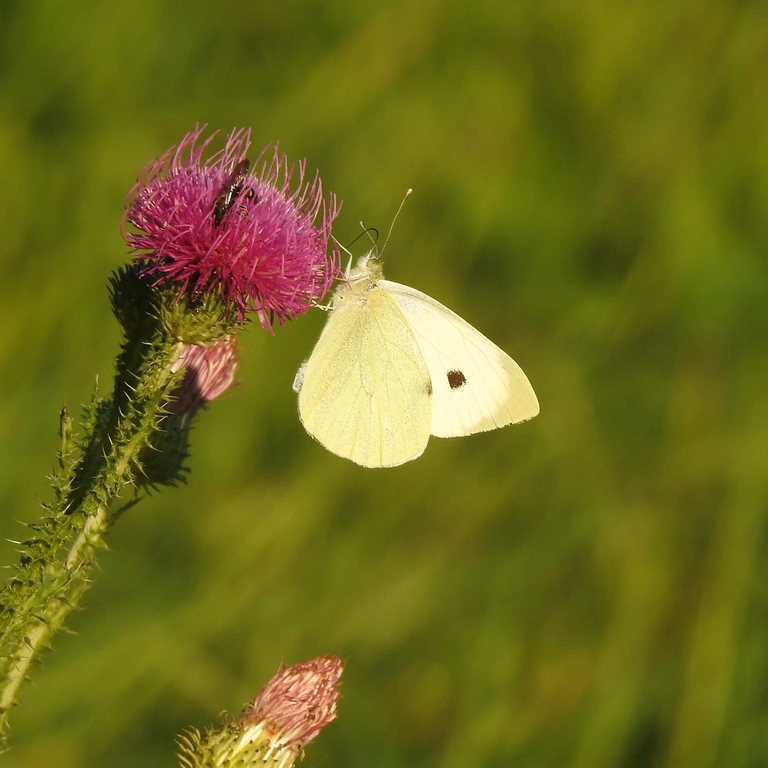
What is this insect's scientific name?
Pieris brassicae
